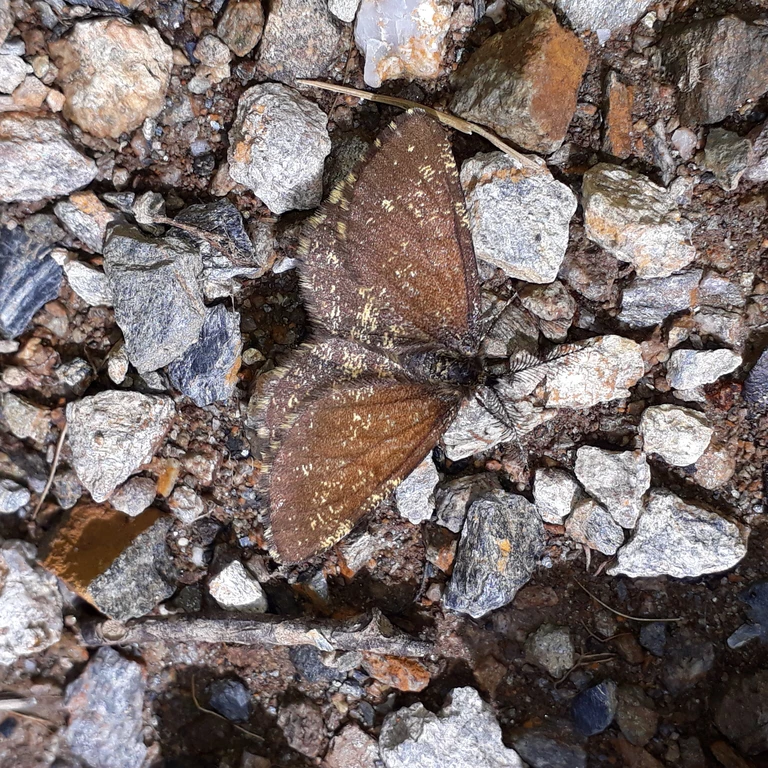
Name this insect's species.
Ematurga atomaria
